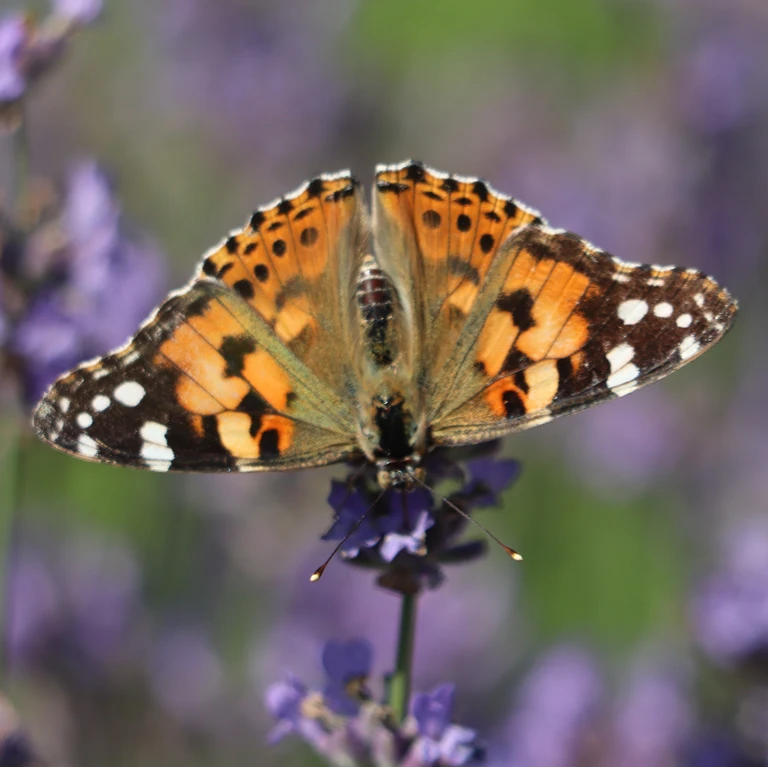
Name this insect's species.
Vanessa cardui
